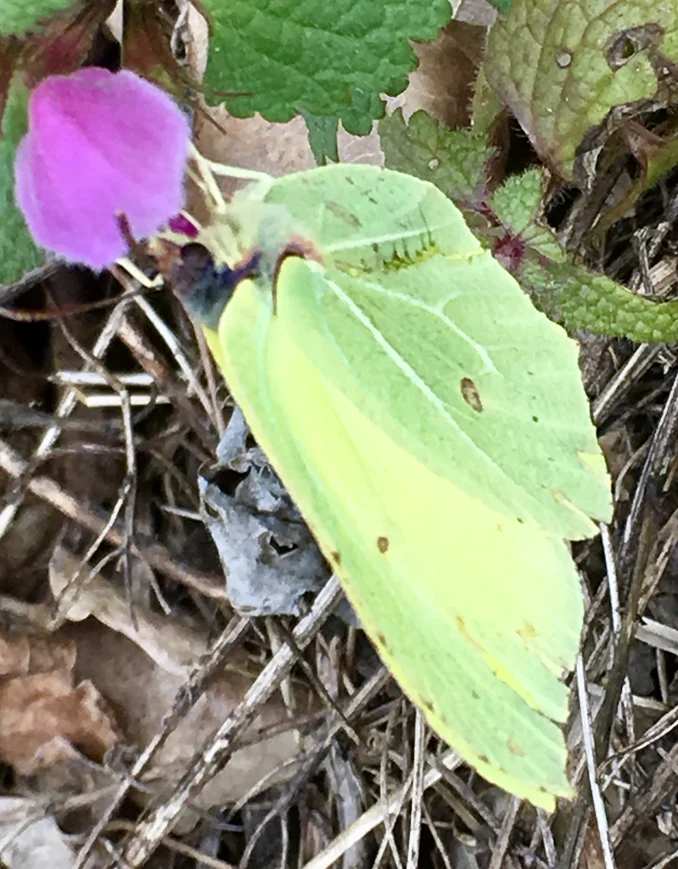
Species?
Gonepteryx rhamni
